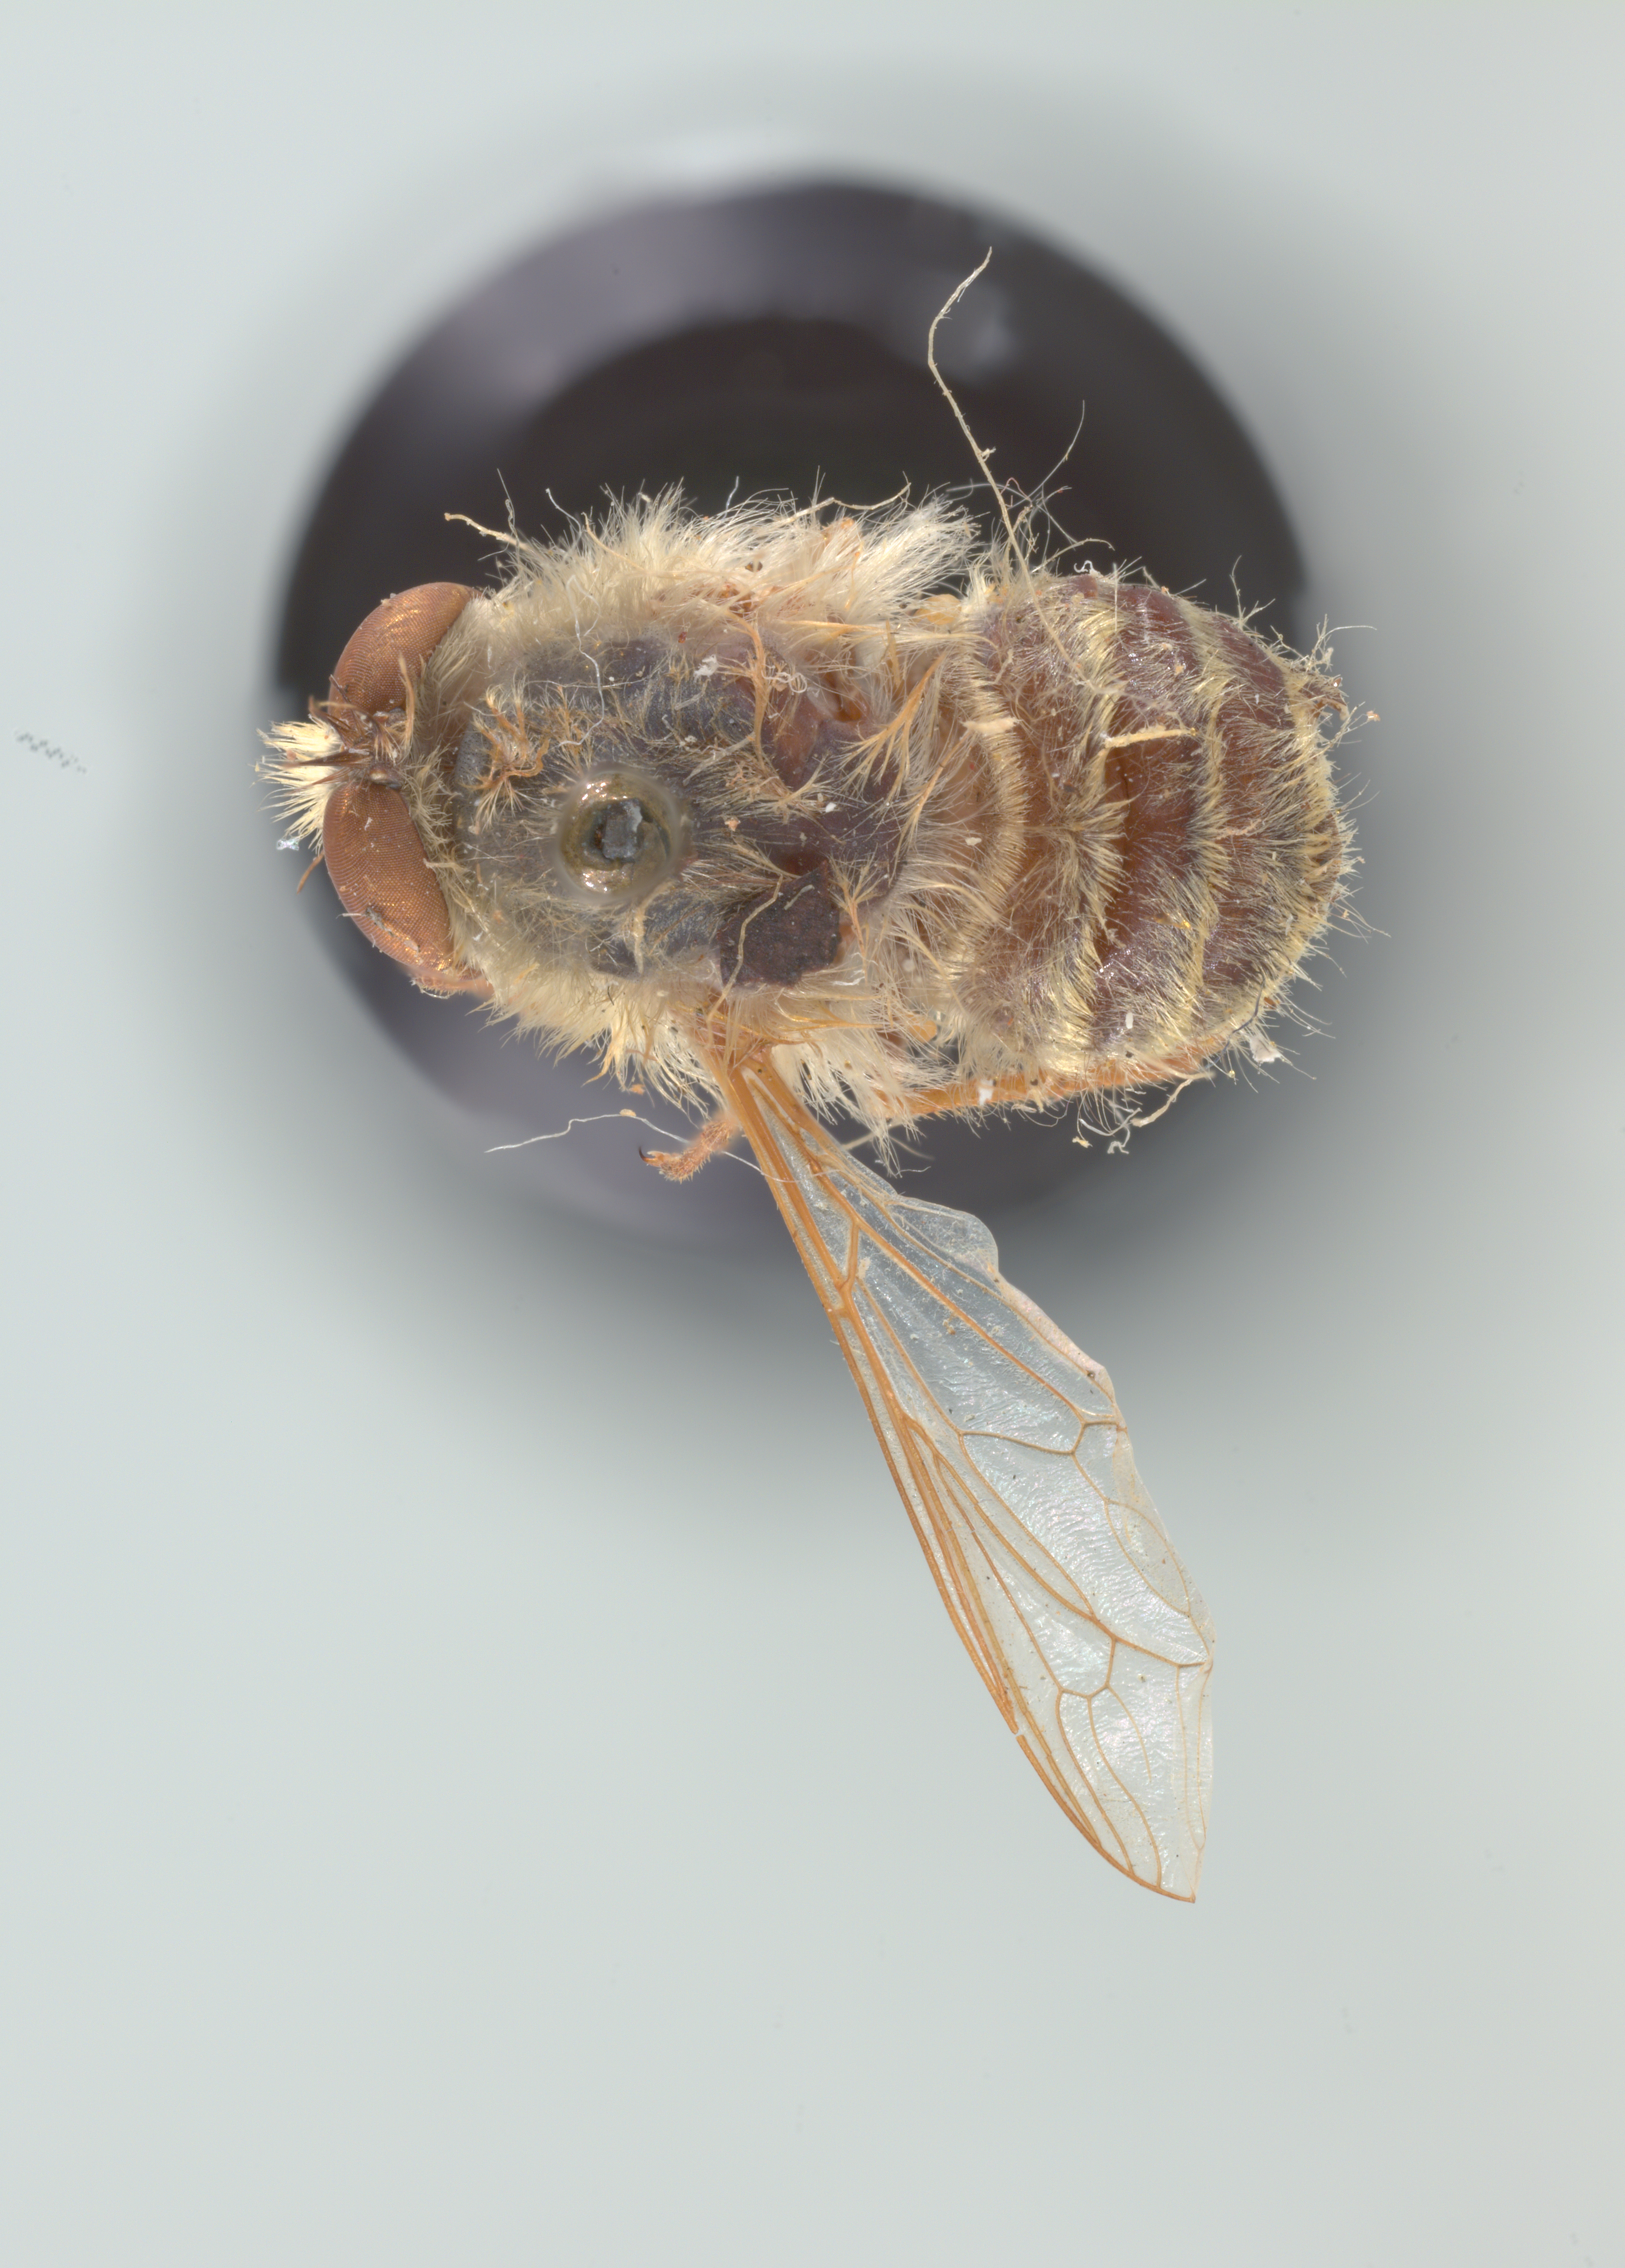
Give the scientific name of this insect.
Trichopsidea clausa
